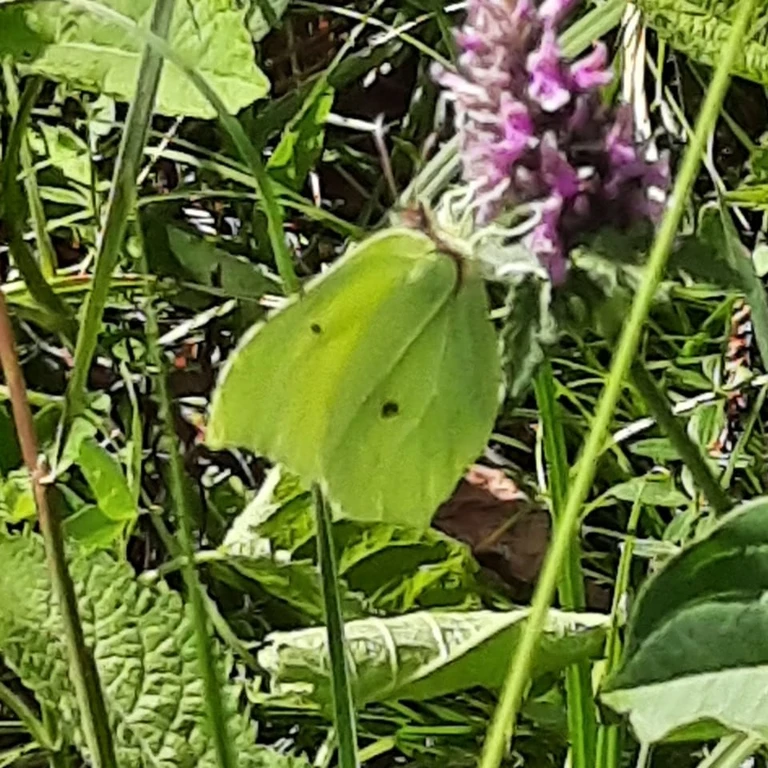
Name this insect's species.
Gonepteryx rhamni
